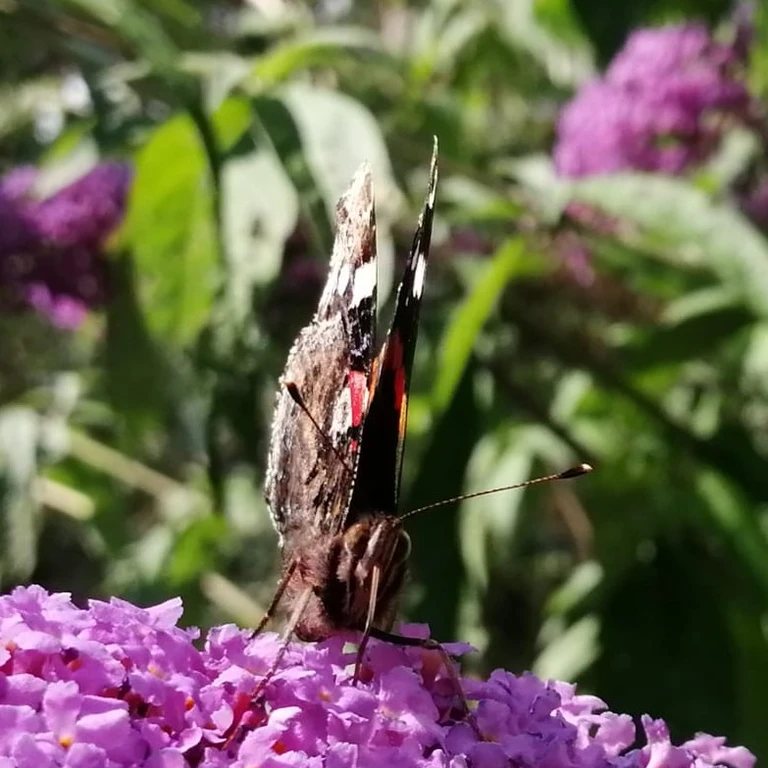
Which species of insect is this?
Vanessa atalanta
